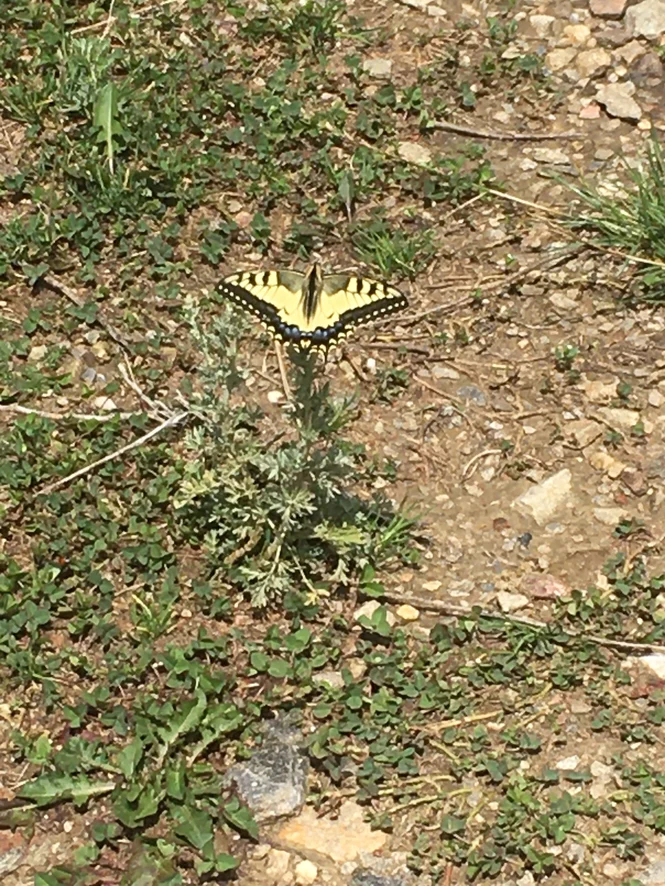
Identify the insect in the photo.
Papilio machaon
